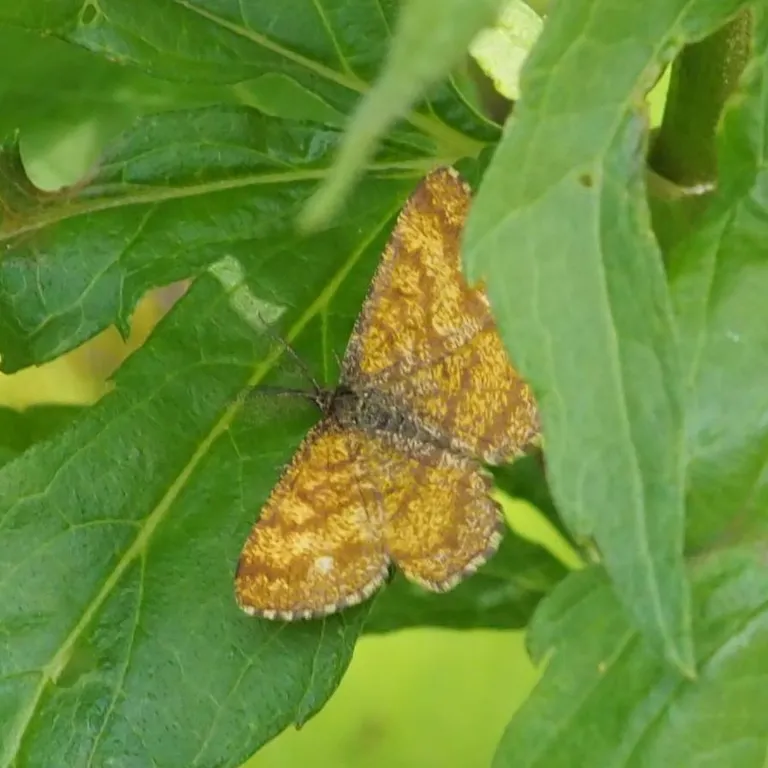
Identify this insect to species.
Ematurga atomaria
